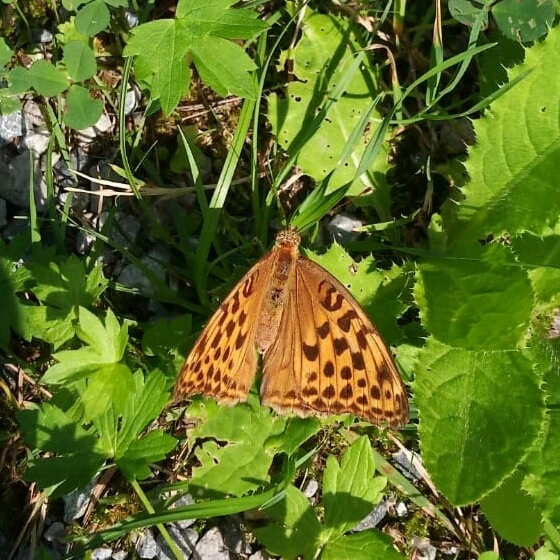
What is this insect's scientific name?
Argynnis paphia
